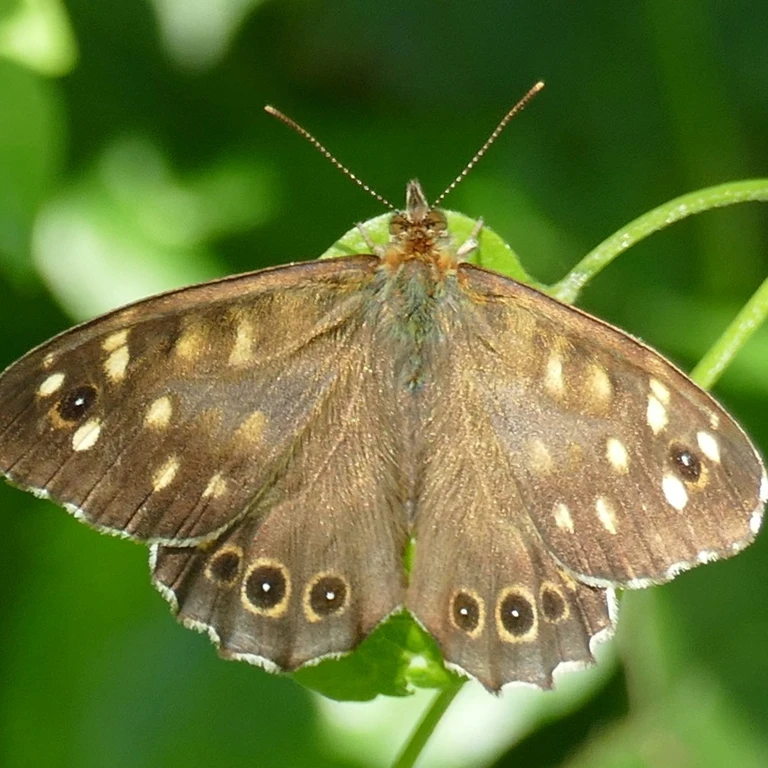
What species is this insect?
Pararge aegeria
